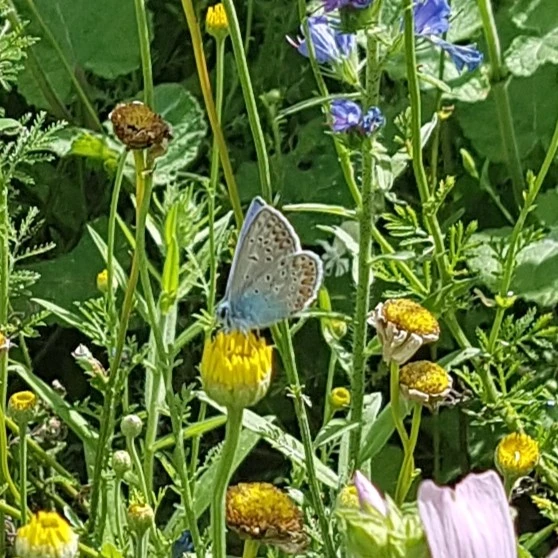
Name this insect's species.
Polyommatus icarus
